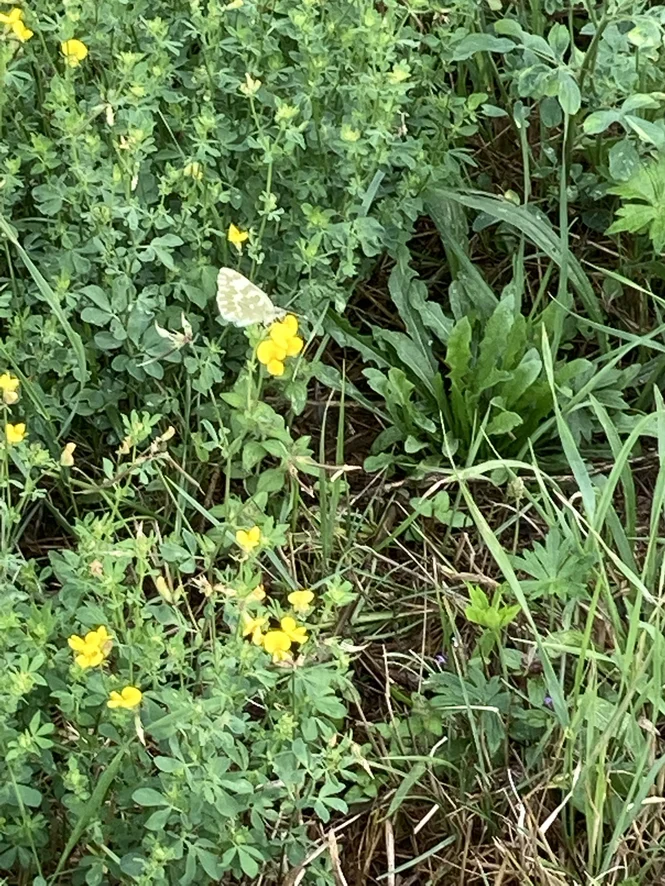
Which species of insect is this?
Pontia edusa
